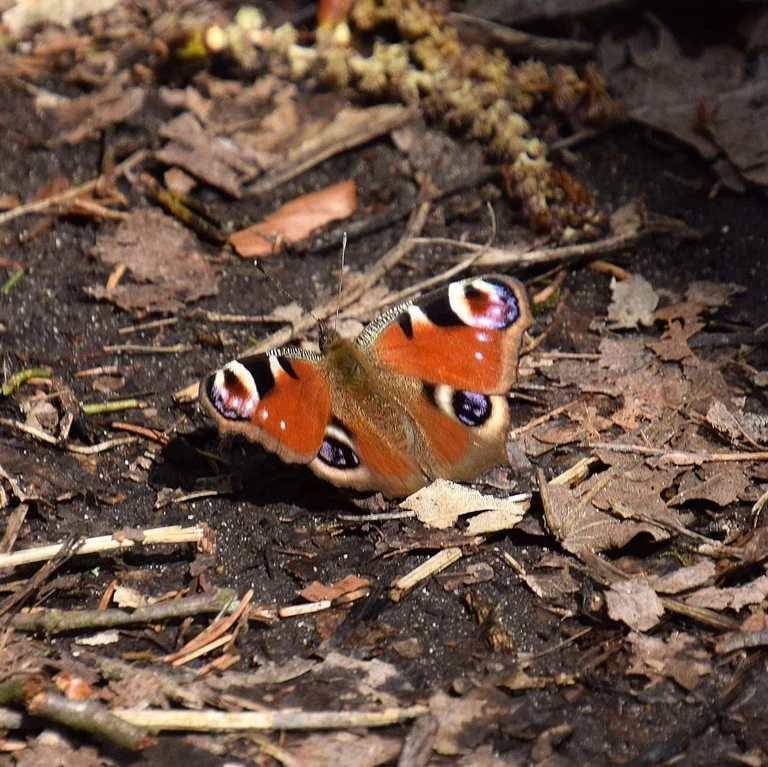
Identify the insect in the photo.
Aglais io
